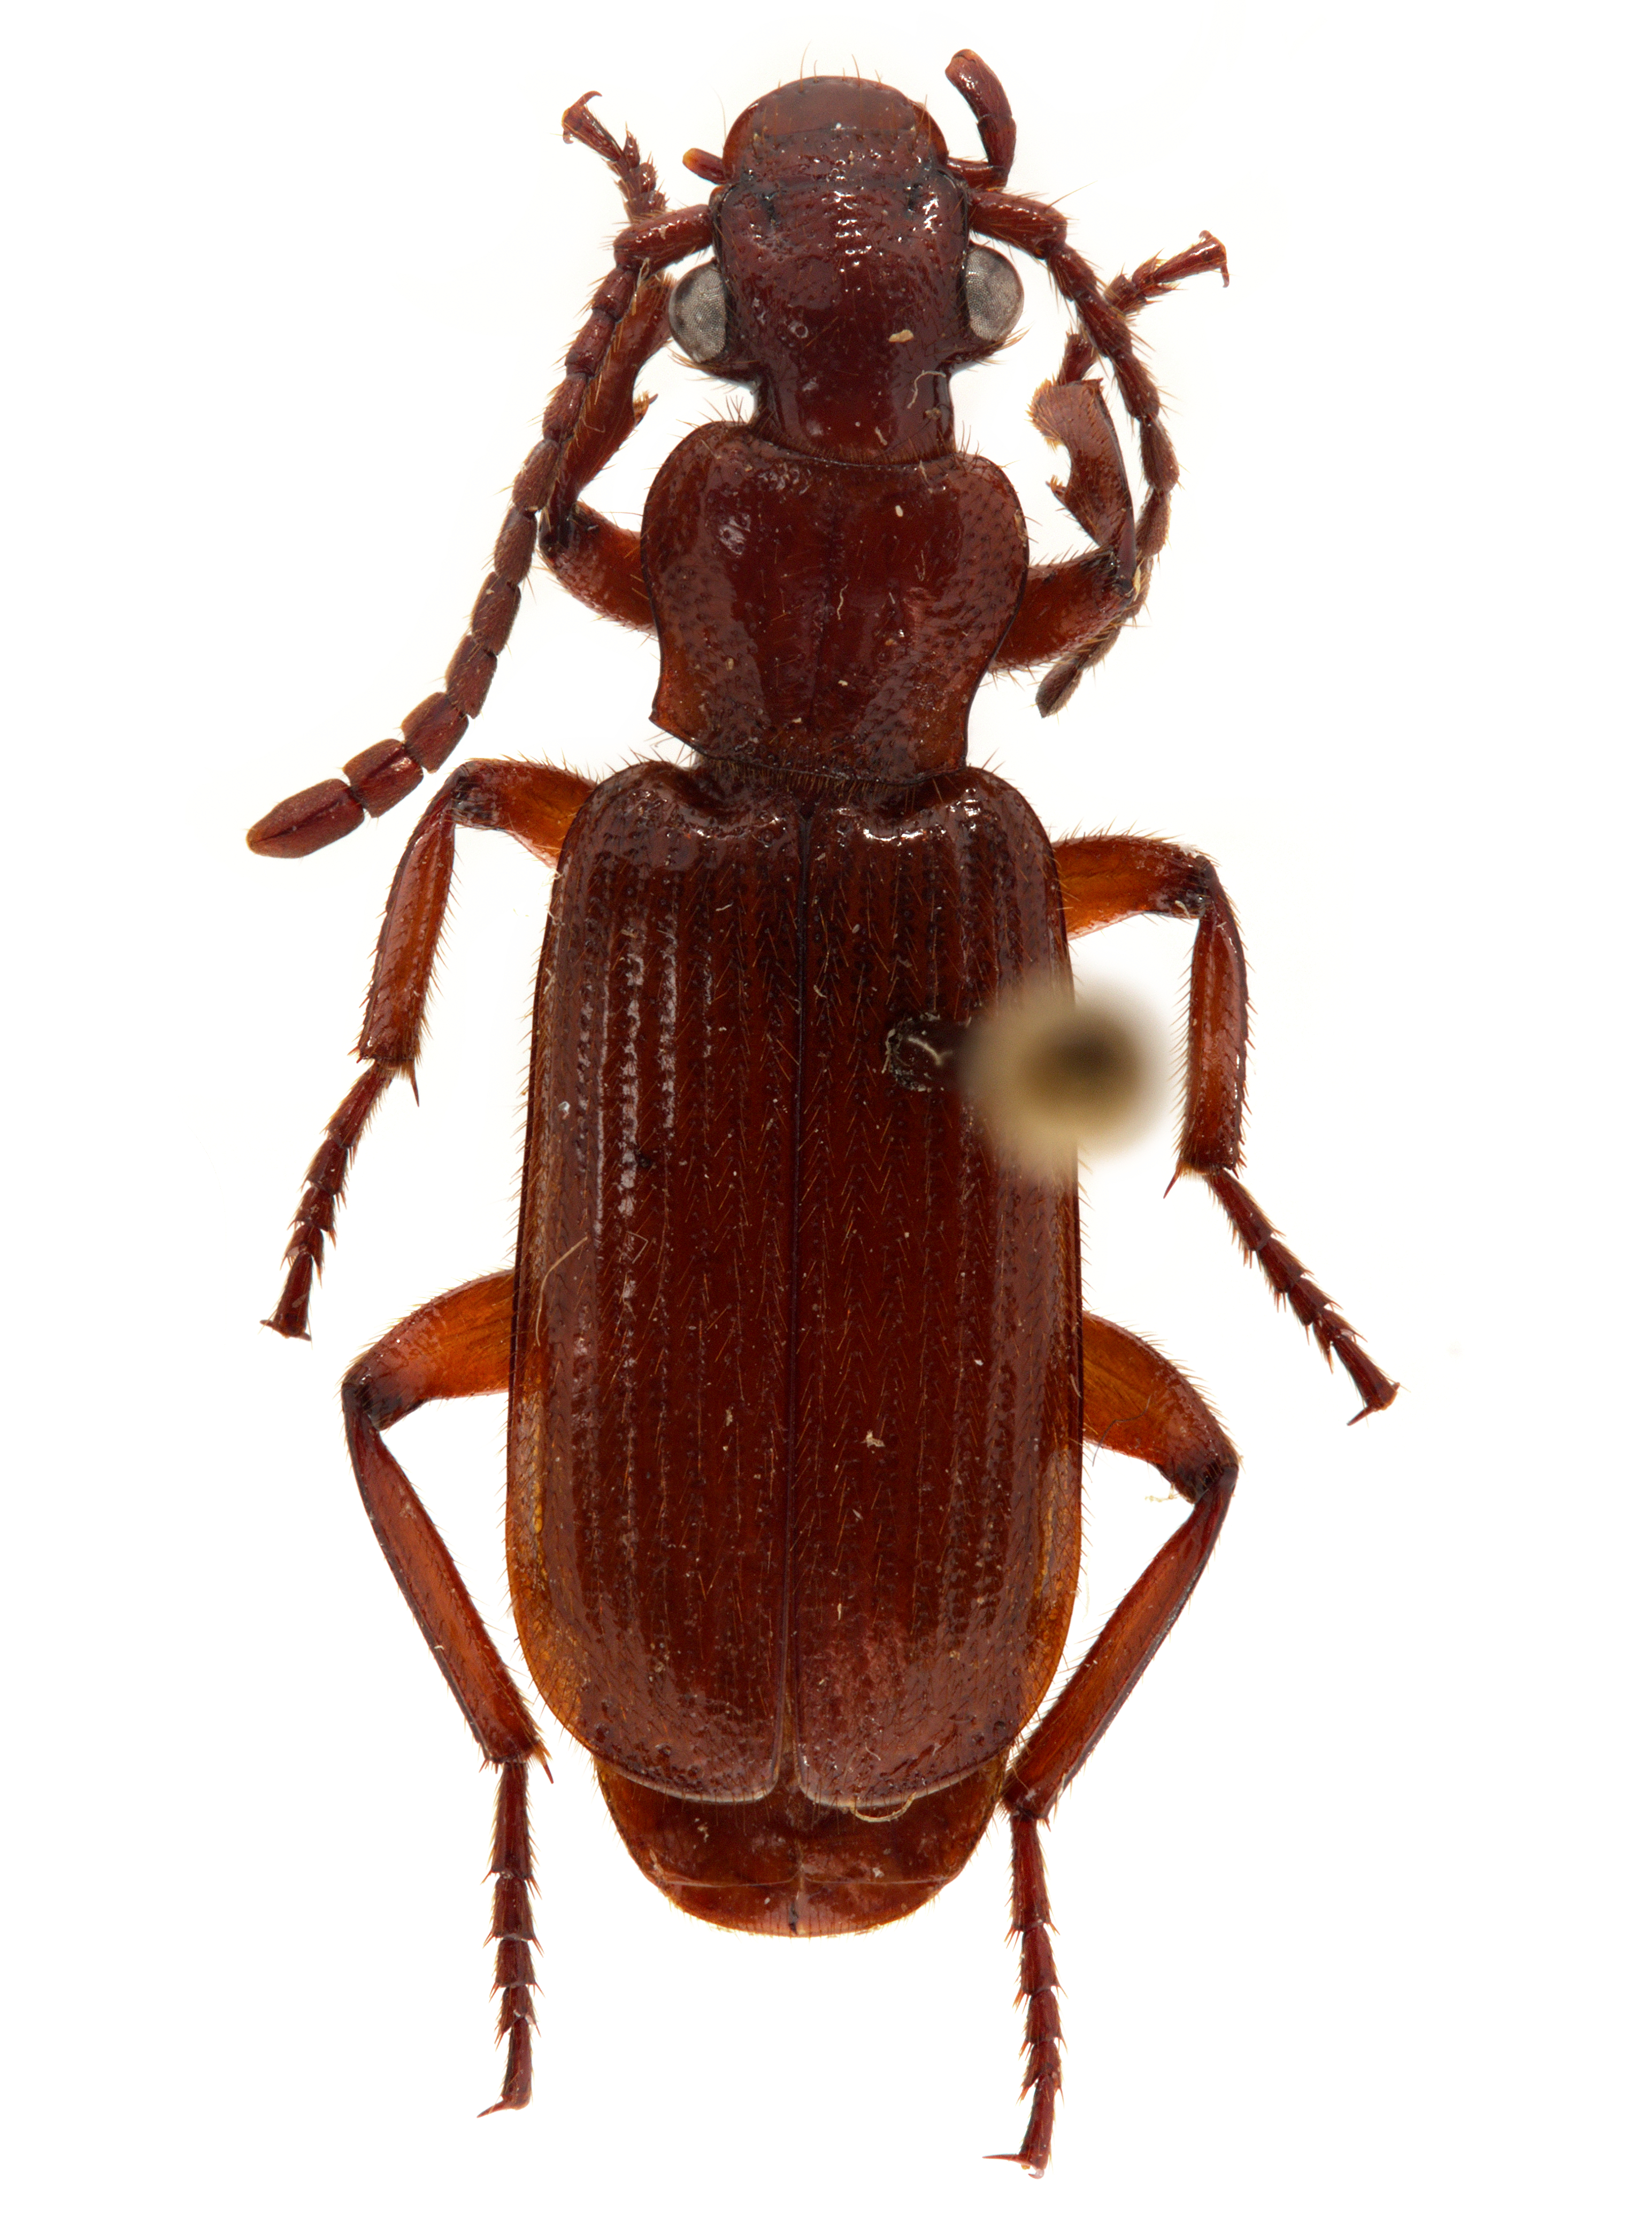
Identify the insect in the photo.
Helluomorphoides papago
